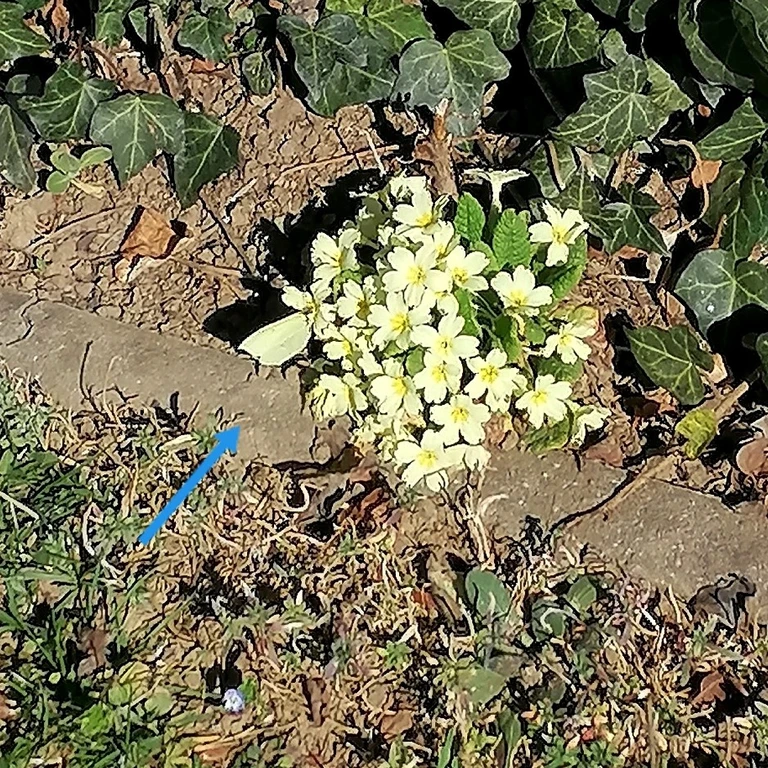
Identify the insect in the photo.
Gonepteryx rhamni
